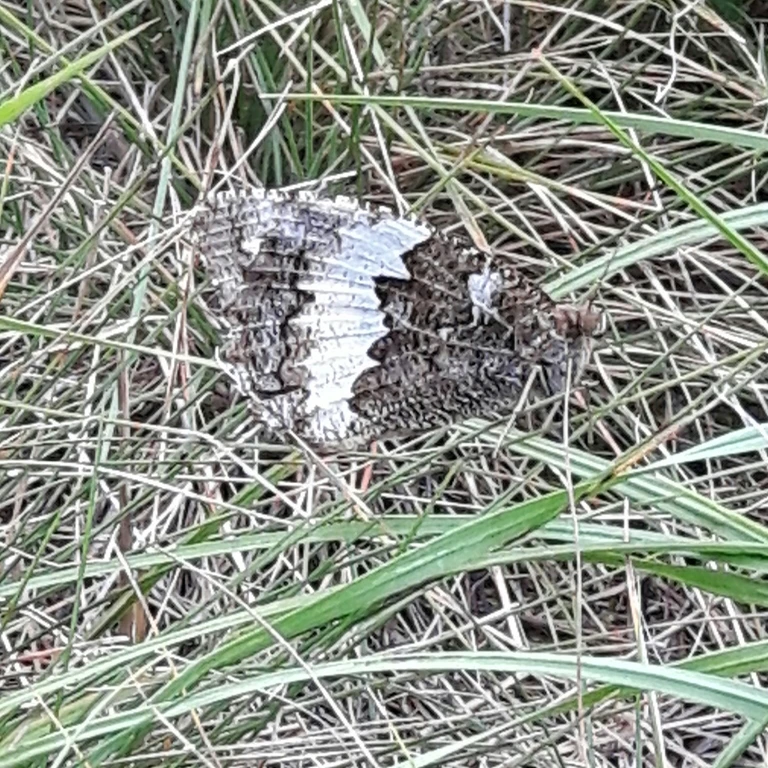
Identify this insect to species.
Brintesia circe
